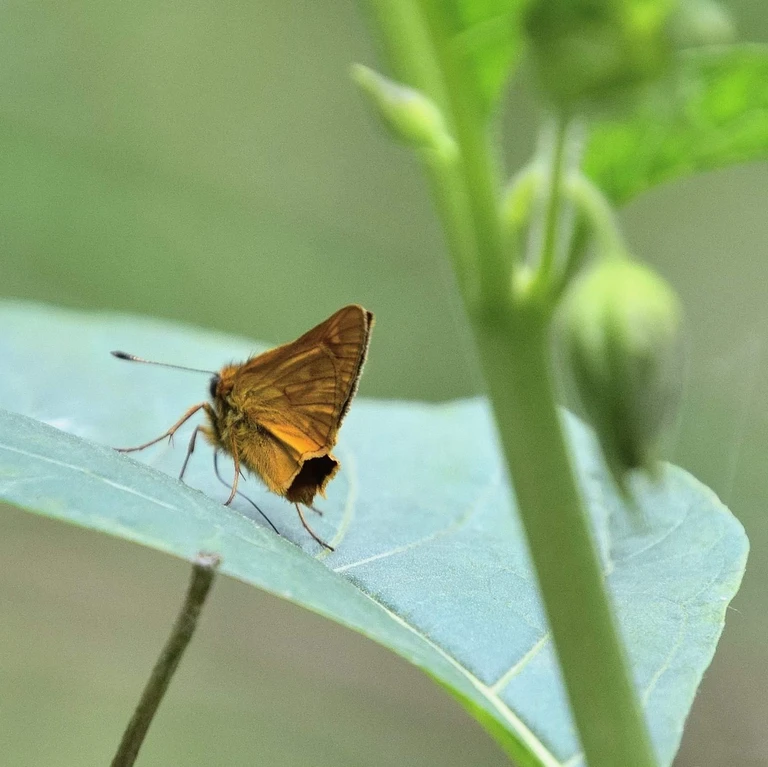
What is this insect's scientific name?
Ochlodes sylvanus (also Ochlodes venata)
